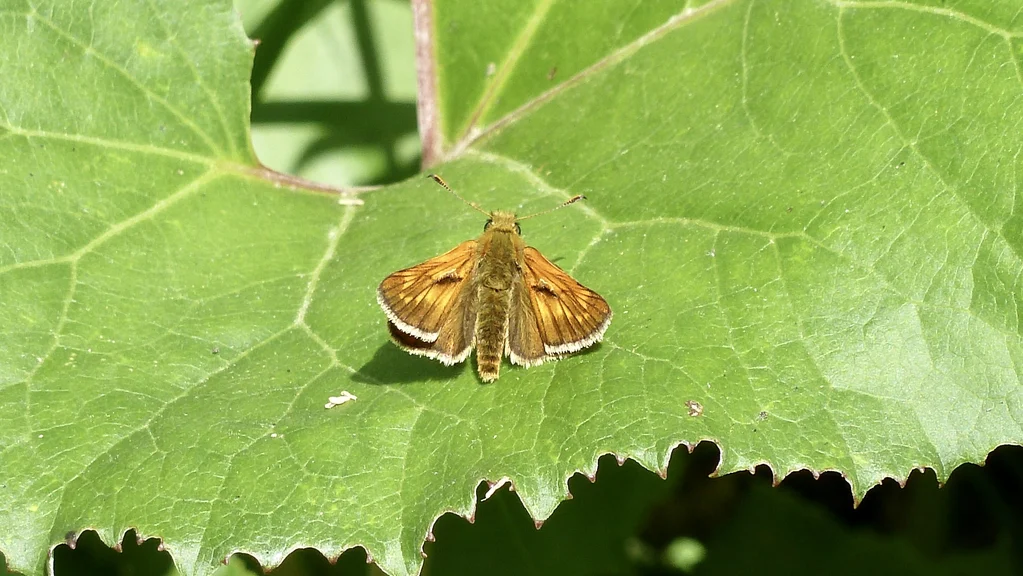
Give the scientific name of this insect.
Ochlodes sylvanus (also Ochlodes venata)
